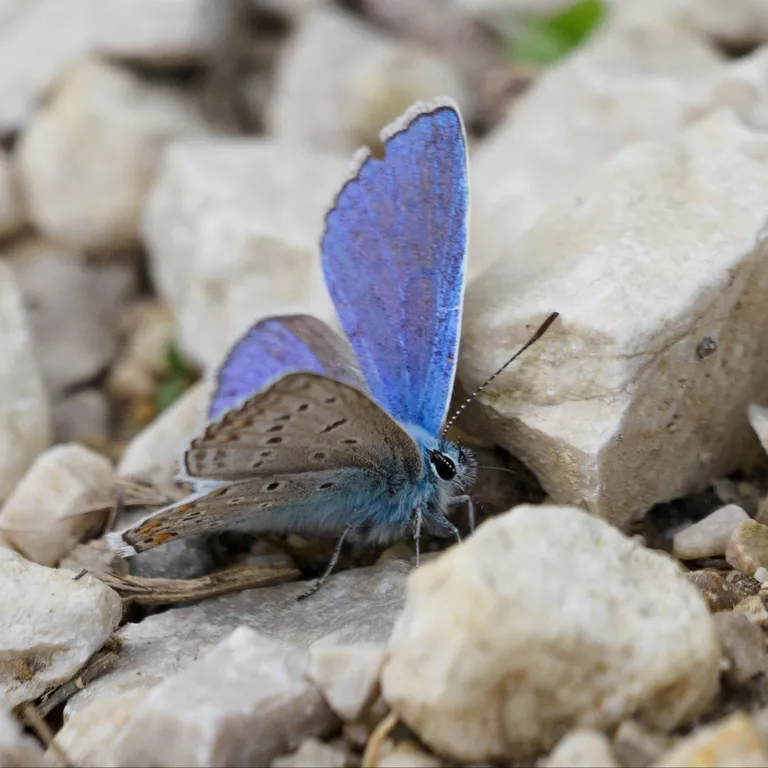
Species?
Polyommatus icarus
